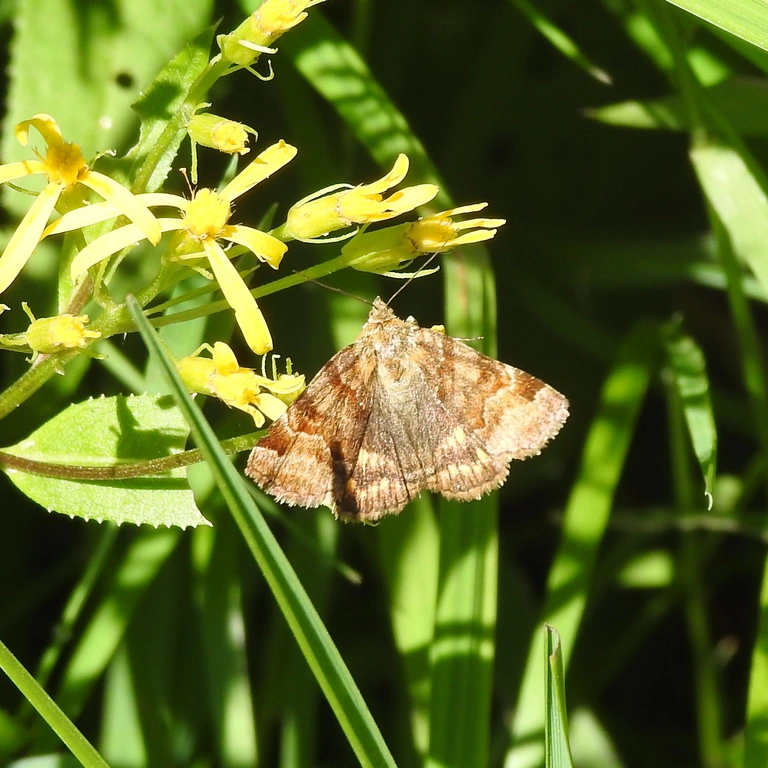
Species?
Euclidia glyphica
